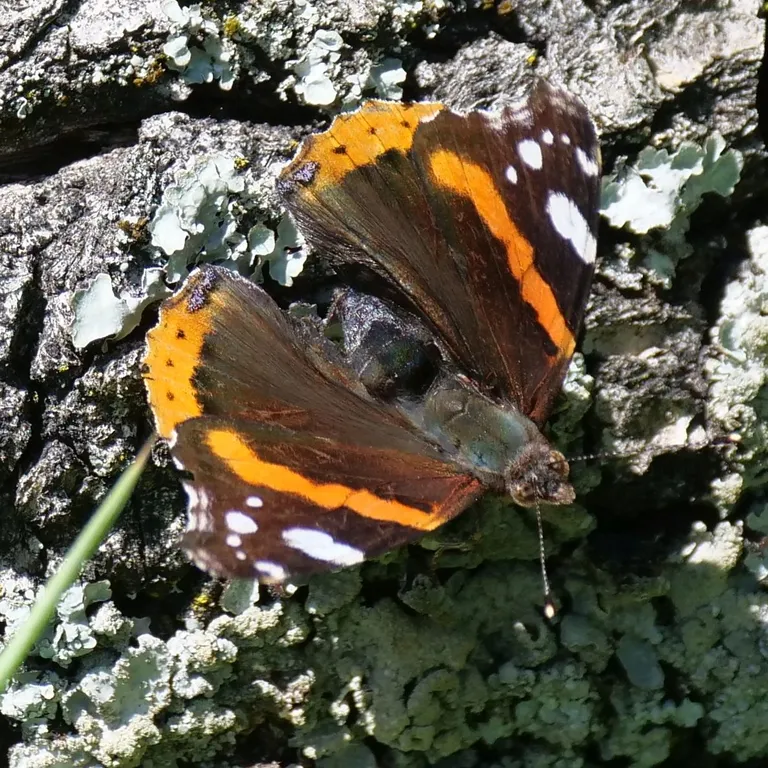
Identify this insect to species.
Vanessa atalanta
